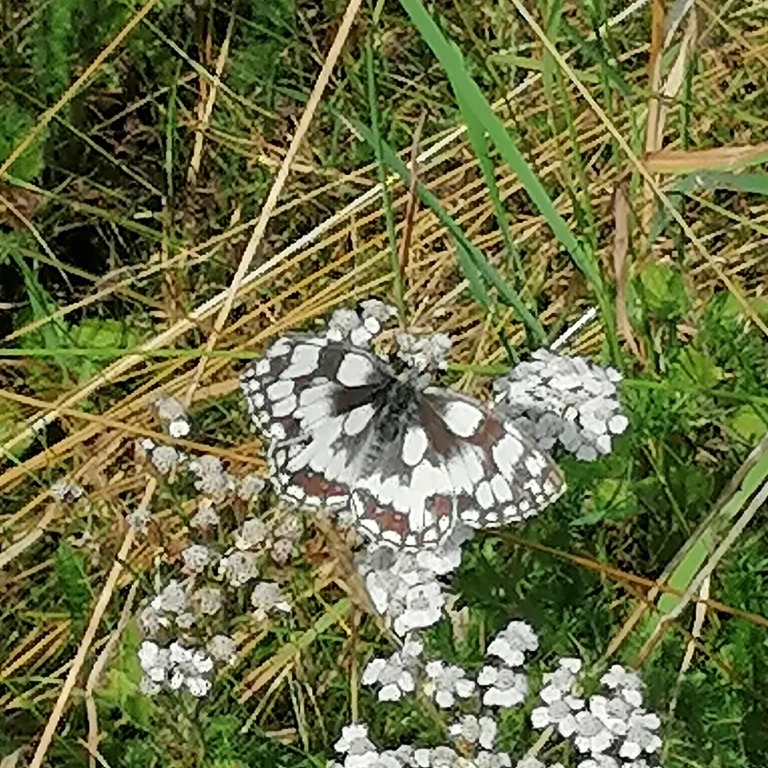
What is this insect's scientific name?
Melanargia galathea
